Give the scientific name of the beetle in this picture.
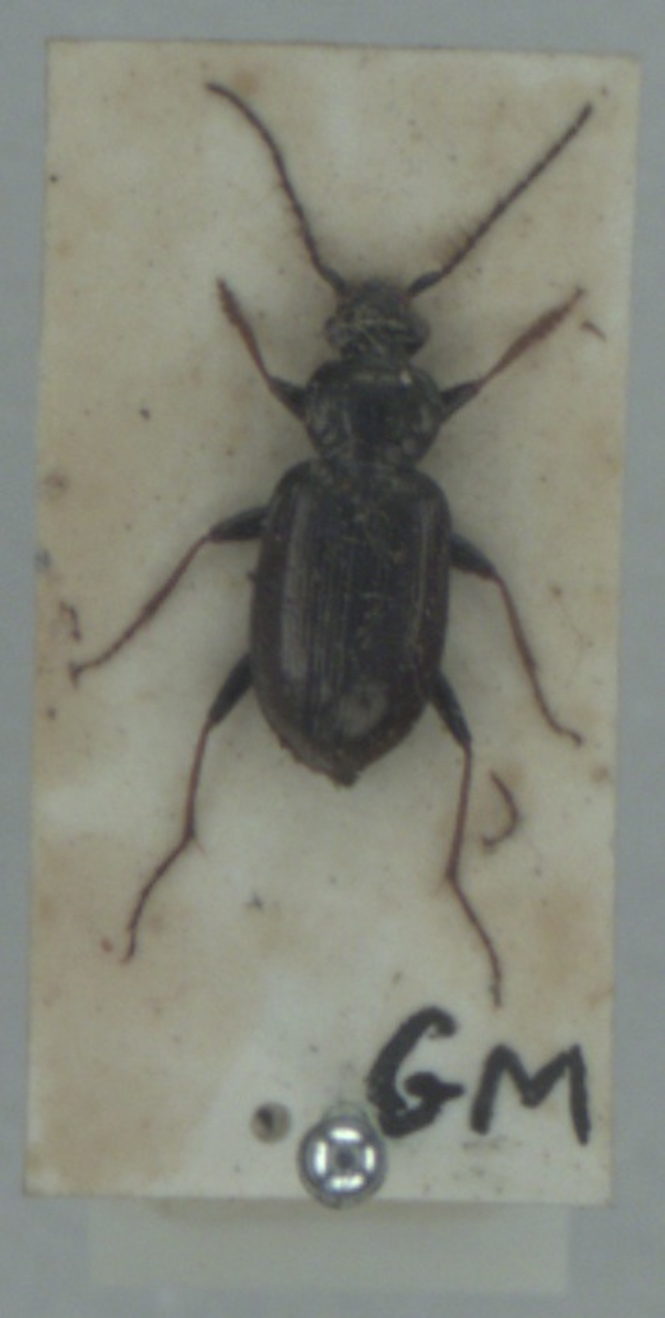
Loricera pilicornis
